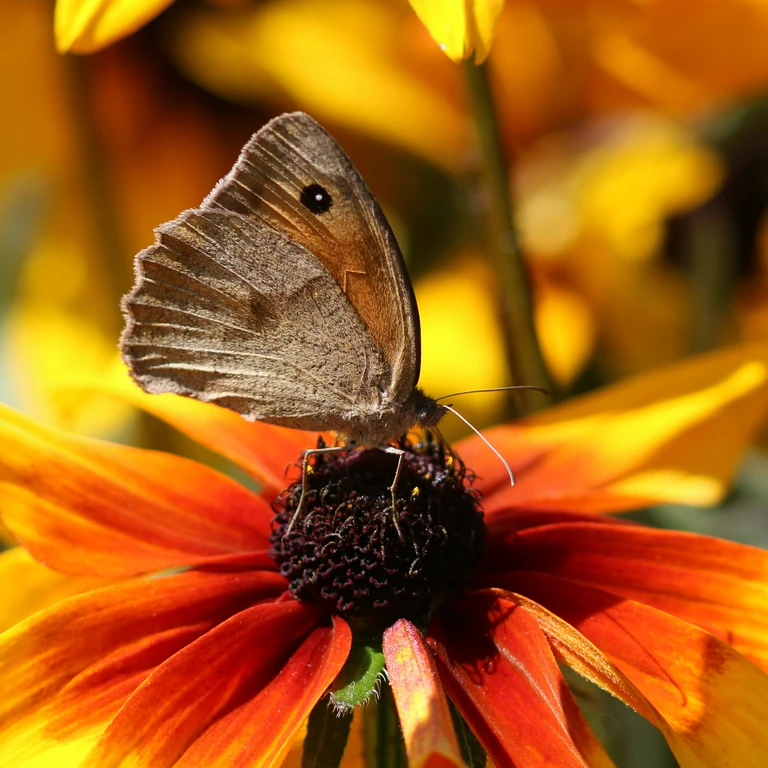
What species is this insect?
Maniola jurtina
